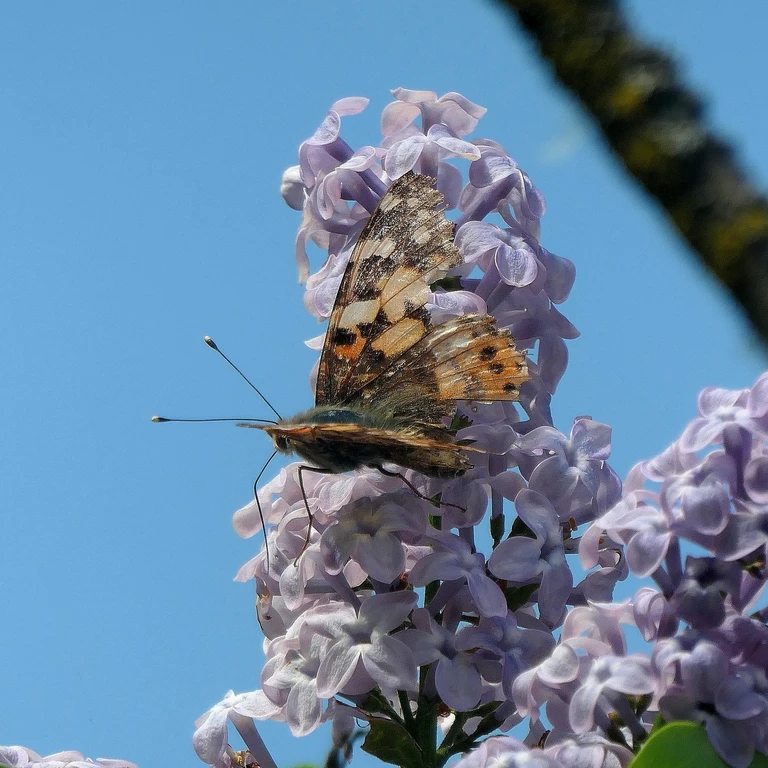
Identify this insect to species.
Vanessa cardui
